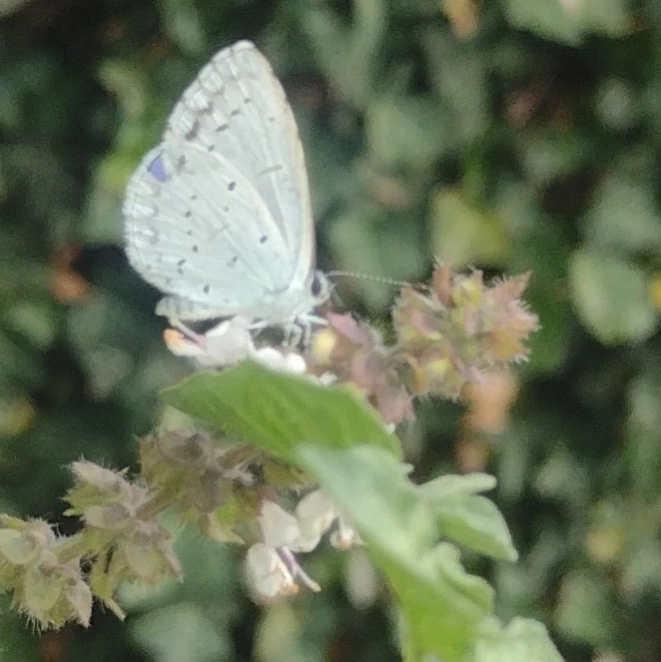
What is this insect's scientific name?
Celastrina argiolus
